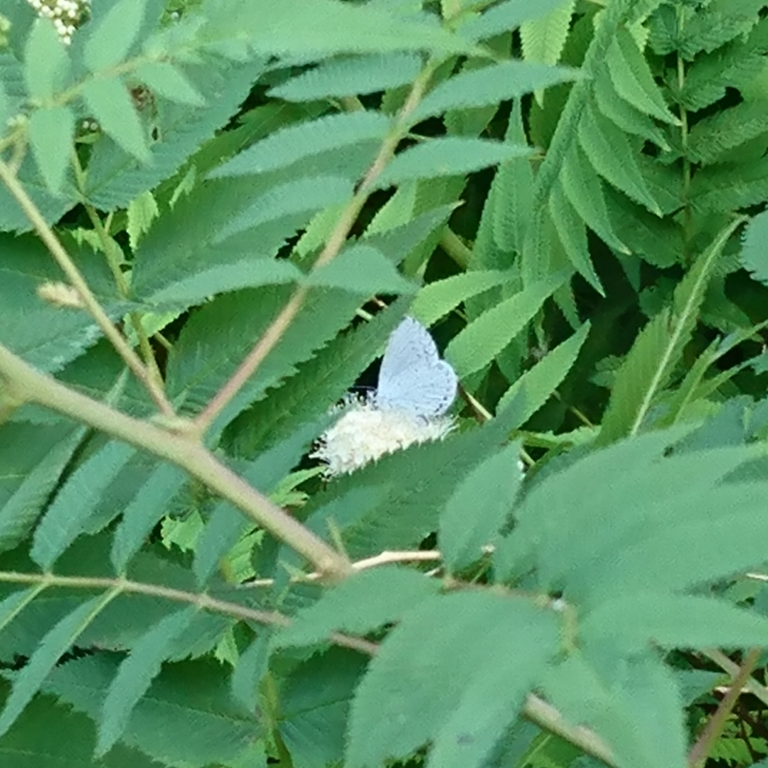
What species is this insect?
Celastrina argiolus
